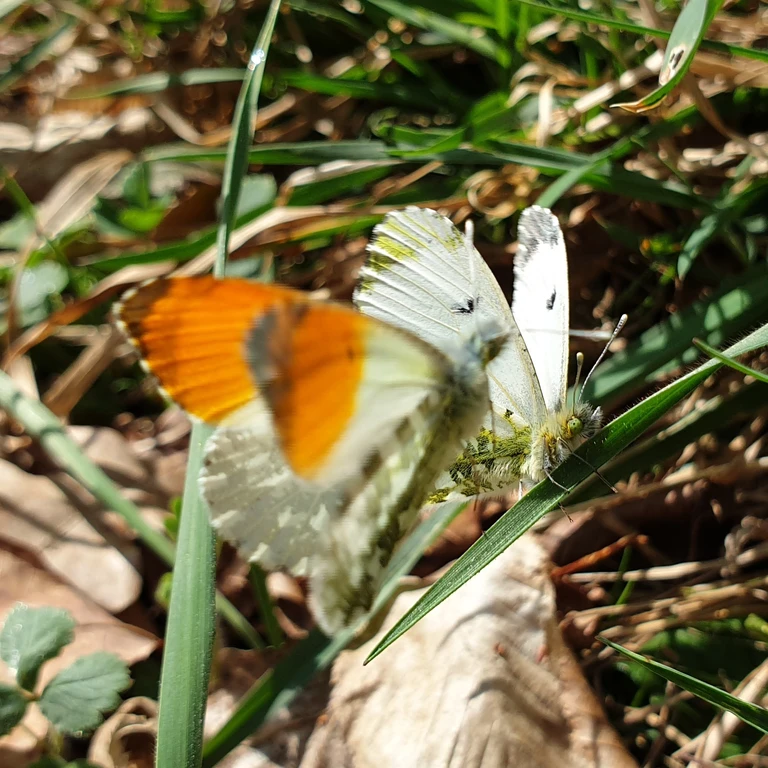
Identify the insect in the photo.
Anthocharis cardamines
